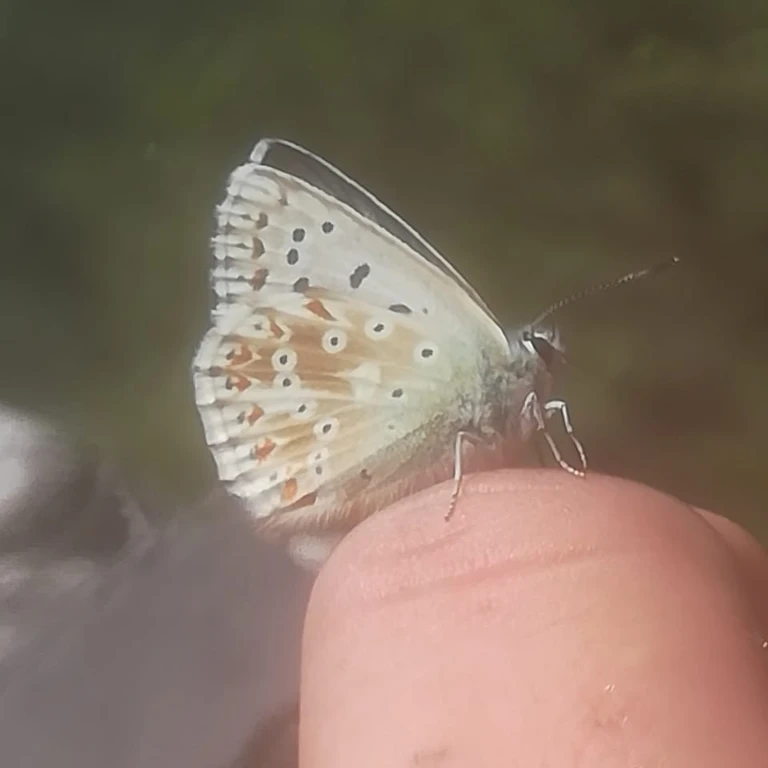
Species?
Lysandra coridon
